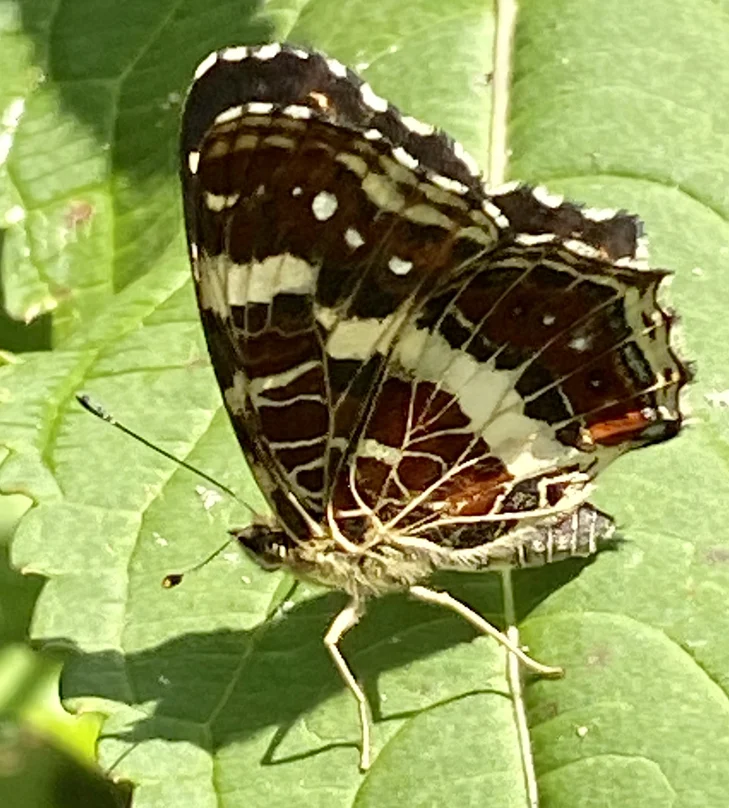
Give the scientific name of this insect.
Araschnia levana
